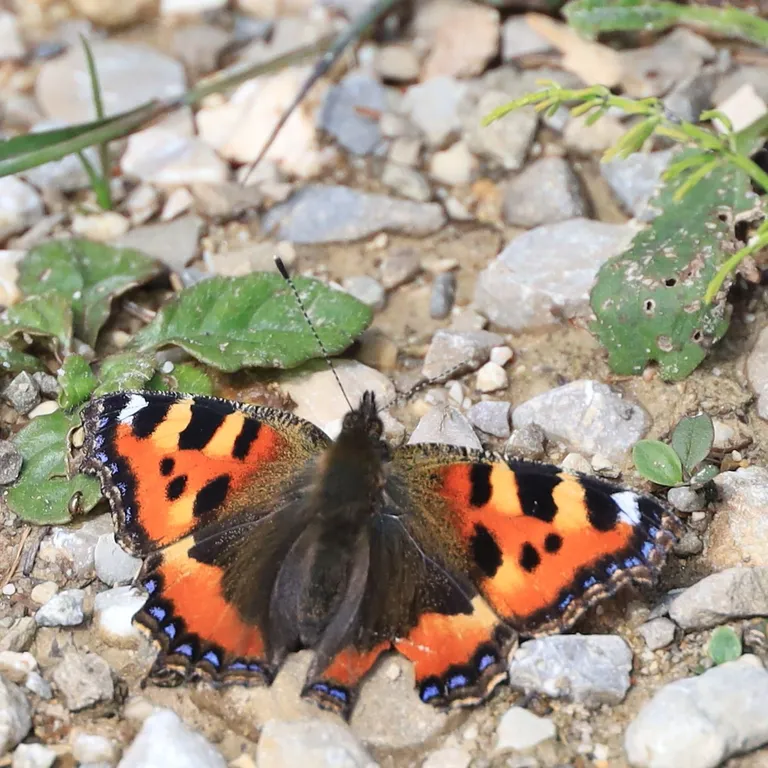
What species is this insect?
Aglais urticae
